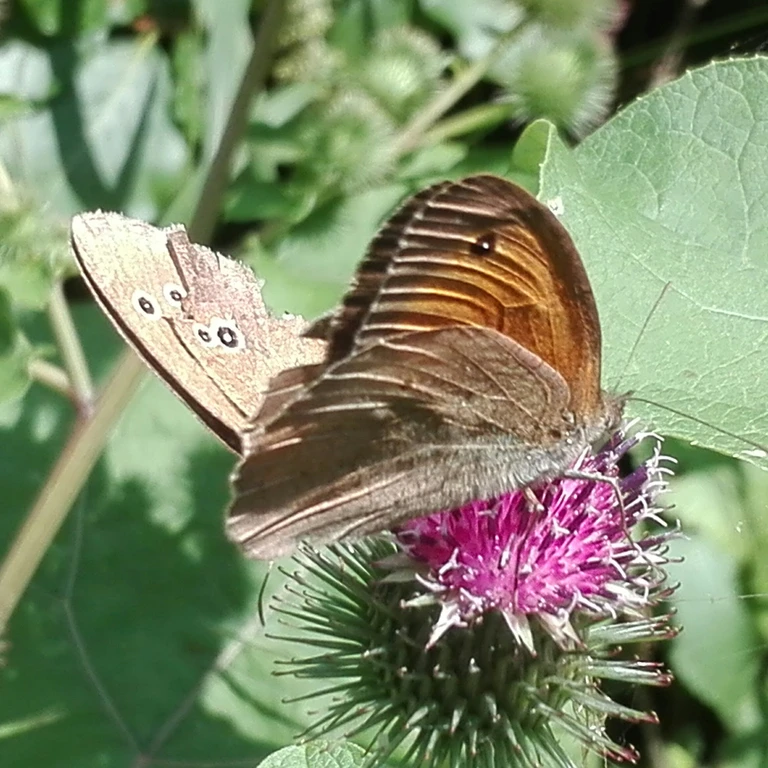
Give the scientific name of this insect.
Maniola jurtina
